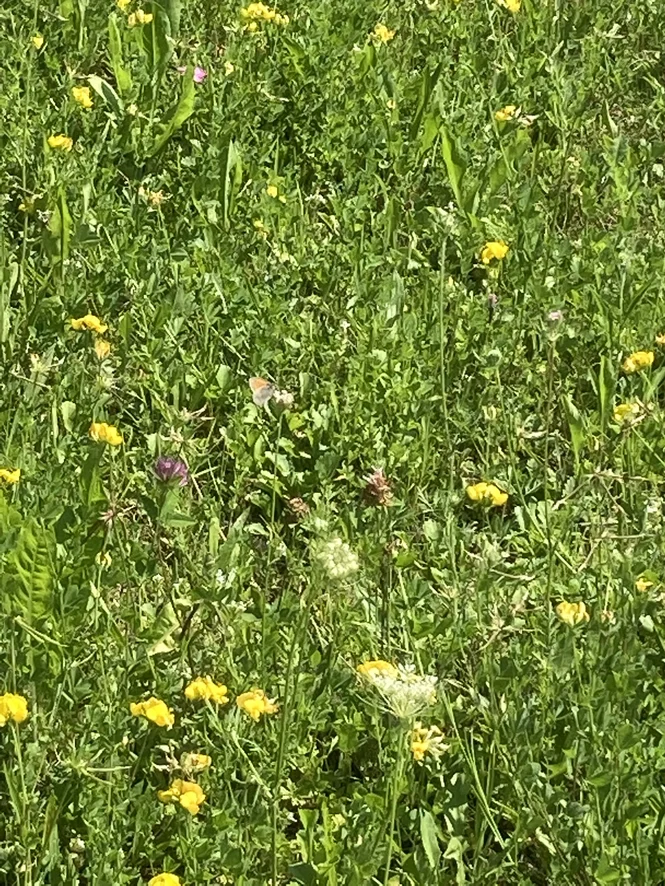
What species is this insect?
Coenonympha pamphilus
